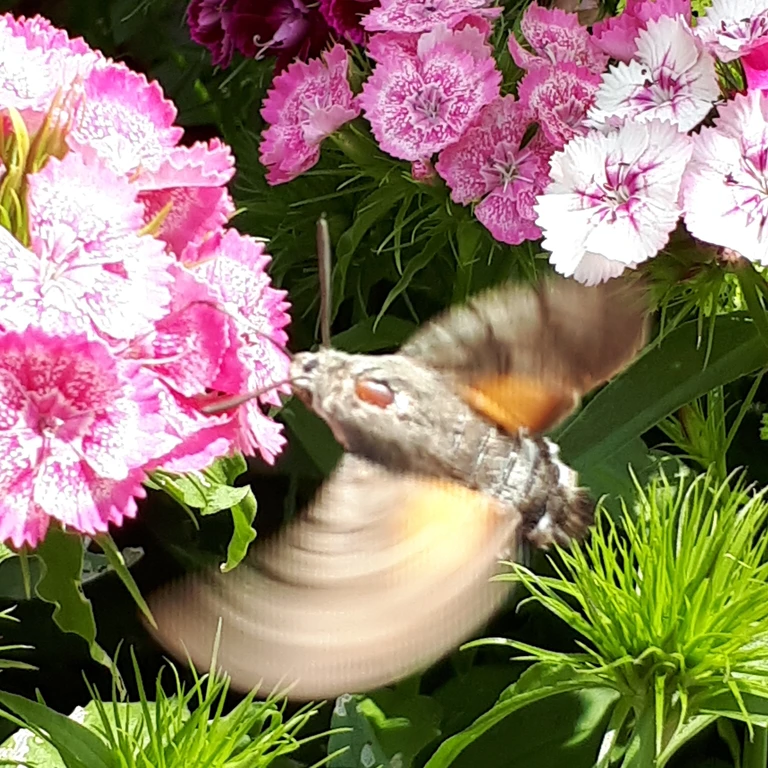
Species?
Macroglossum stellatarum
